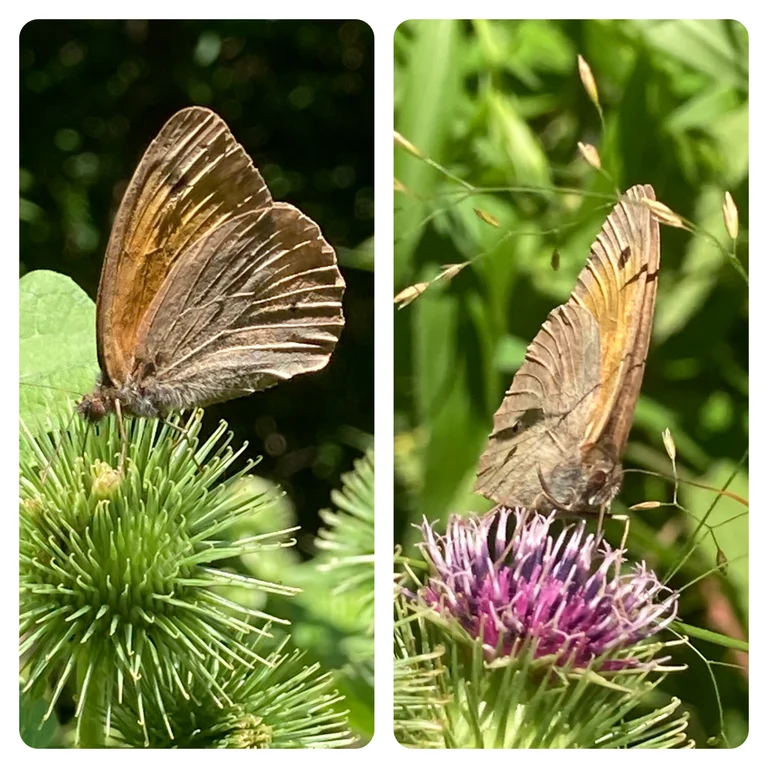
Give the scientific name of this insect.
Maniola jurtina
